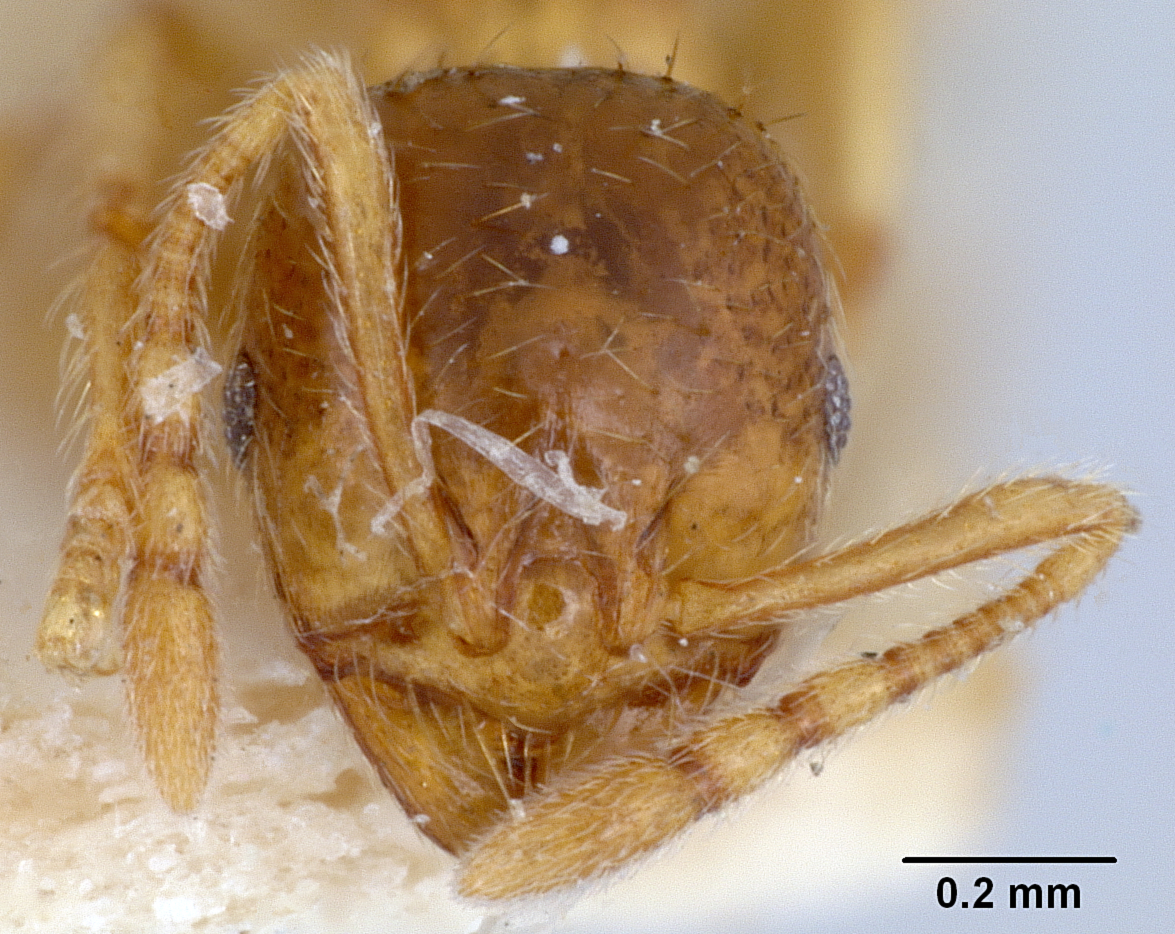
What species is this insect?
Lophomyrmex quadrispinosus
